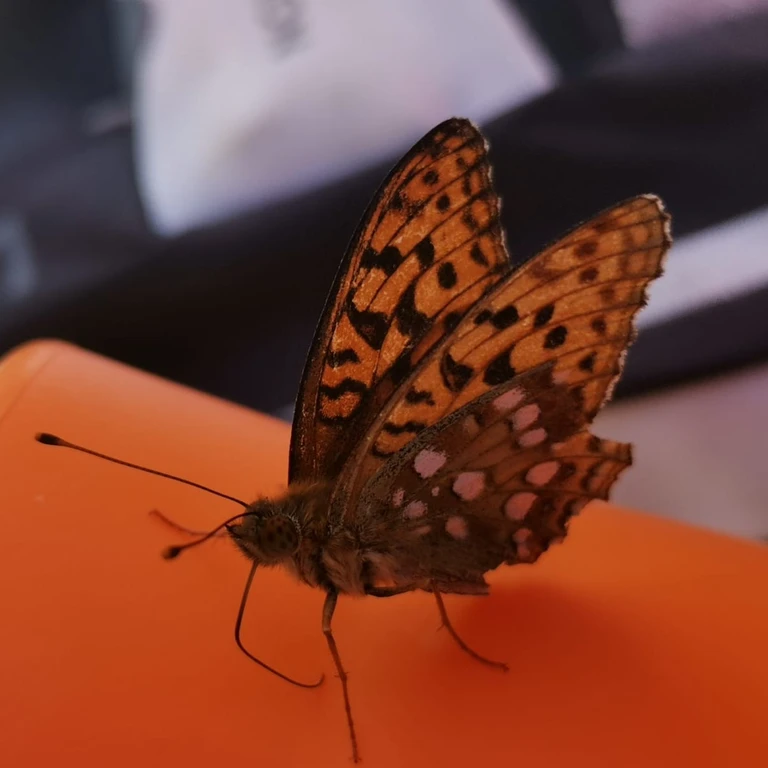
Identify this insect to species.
Fabriciana adippe
